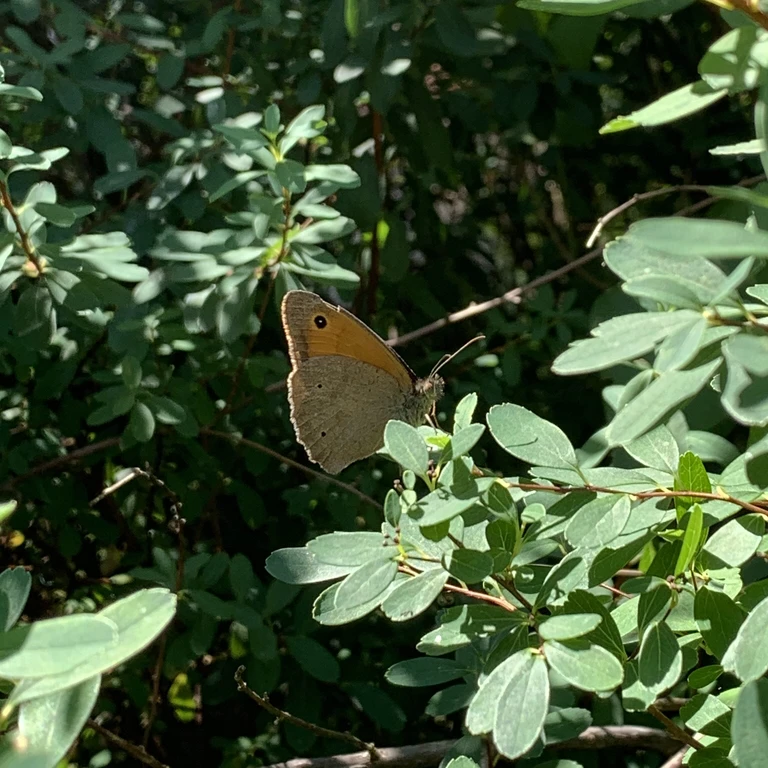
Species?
Maniola jurtina
